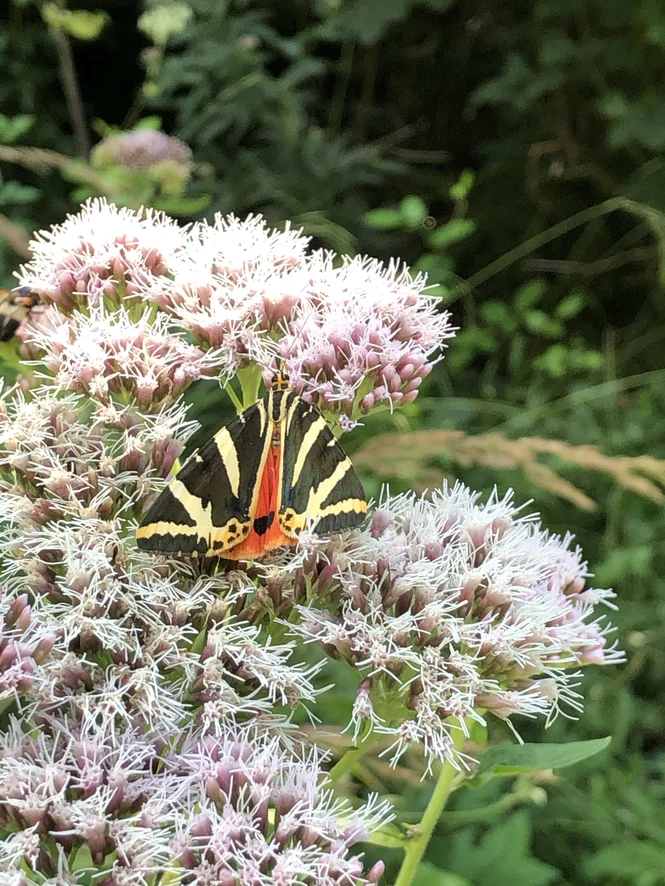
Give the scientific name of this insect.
Euplagia quadripunctaria
